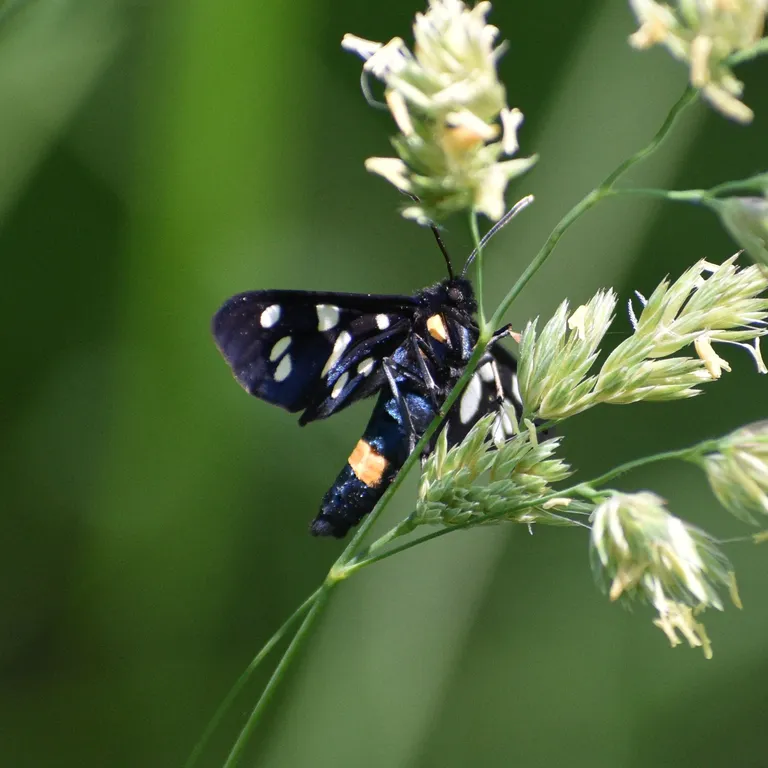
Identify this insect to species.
Amata phegea
